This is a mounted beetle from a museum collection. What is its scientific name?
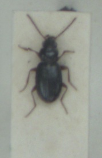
Bembidion schueppelii
